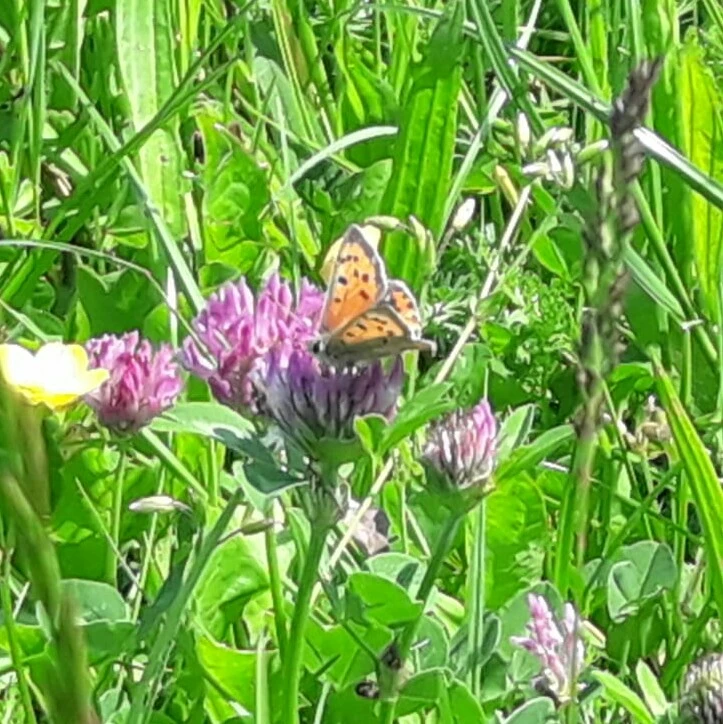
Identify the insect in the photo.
Lycaena phlaeas
